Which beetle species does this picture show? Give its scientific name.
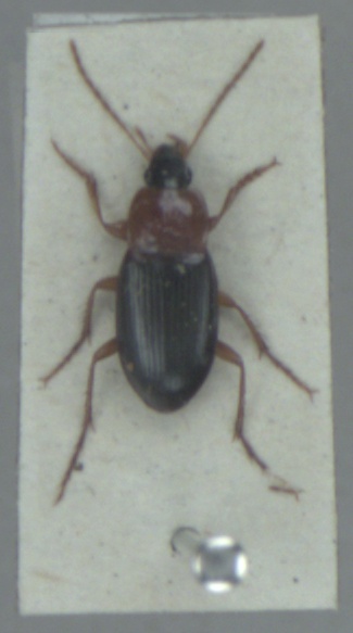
Calathus melanocephalus
